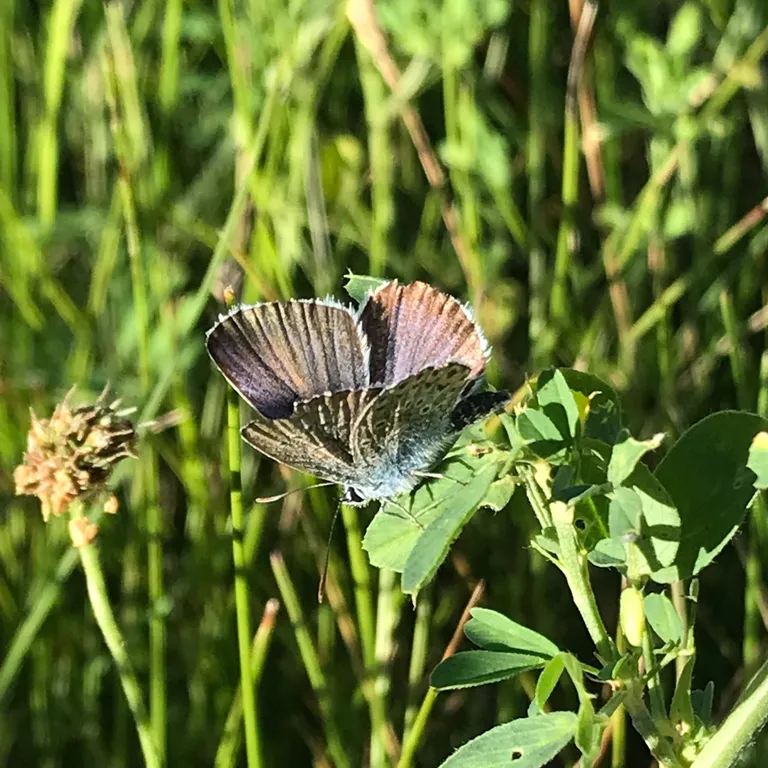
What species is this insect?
Plebejus argus
